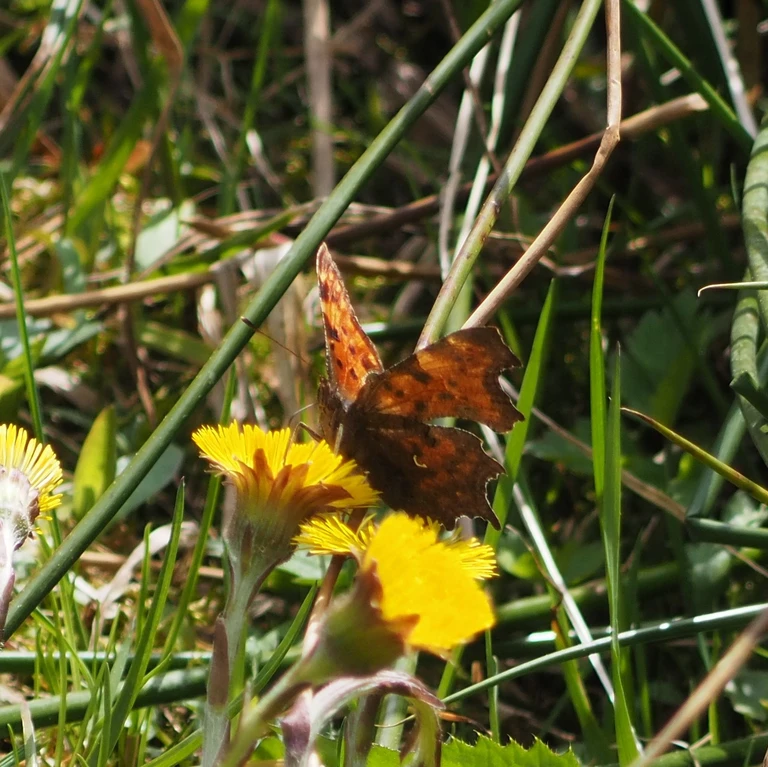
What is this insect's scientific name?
Polygonia c-album
